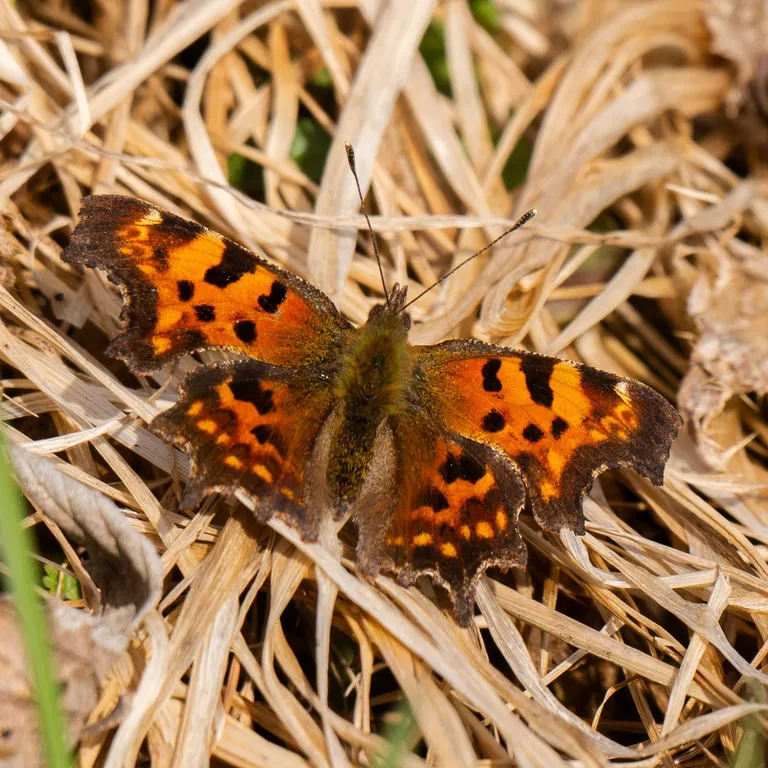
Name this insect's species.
Polygonia c-album
